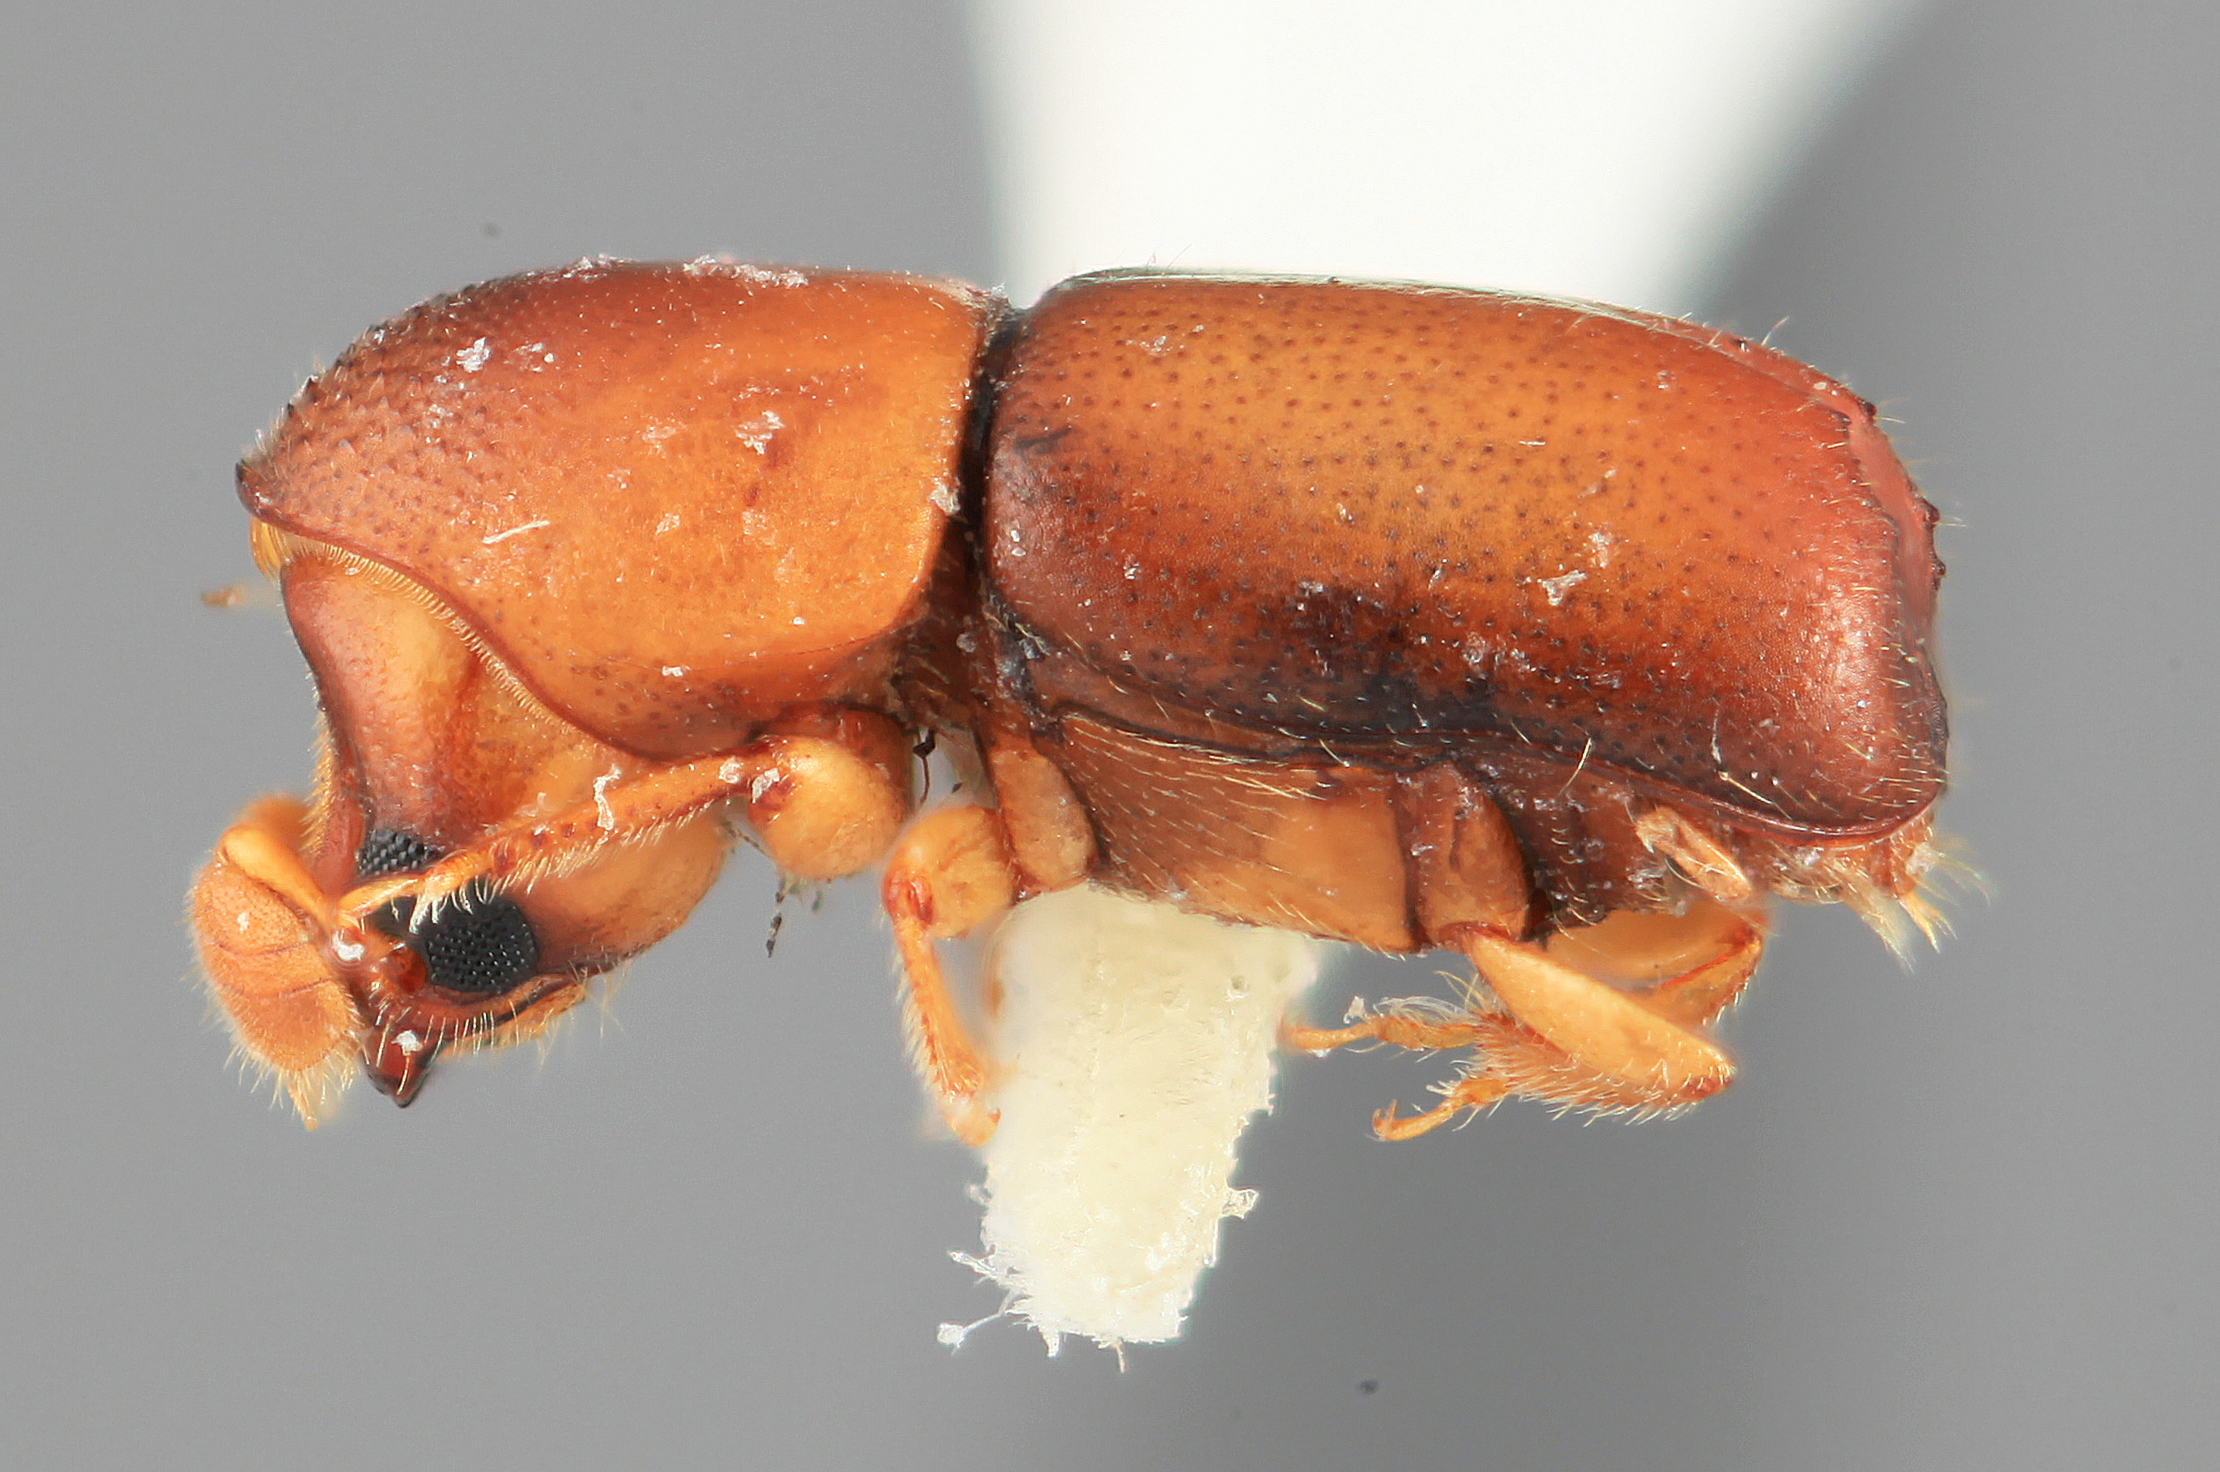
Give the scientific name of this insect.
Corthylocurus medialis
